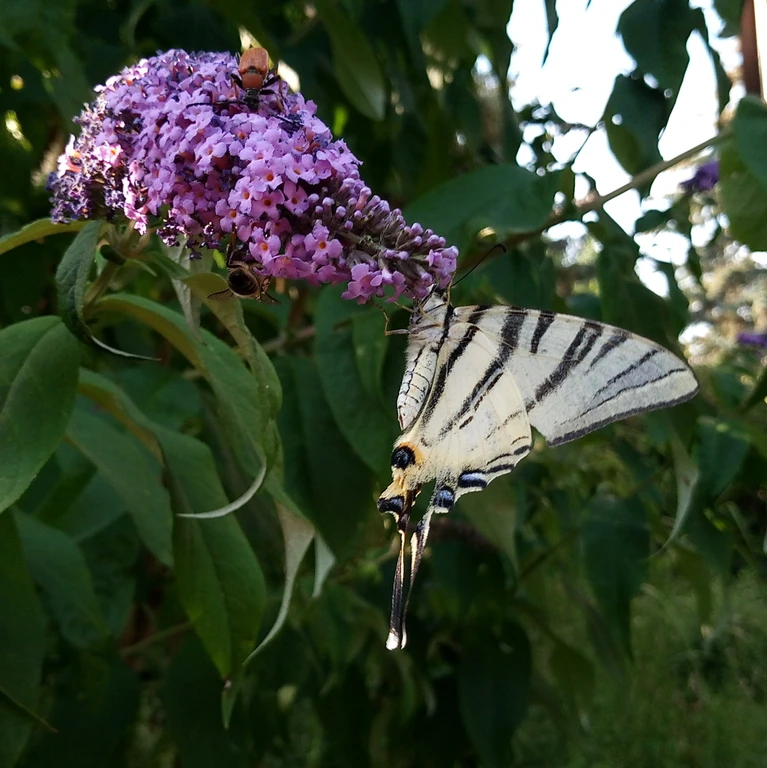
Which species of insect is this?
Iphiclides podalirius
